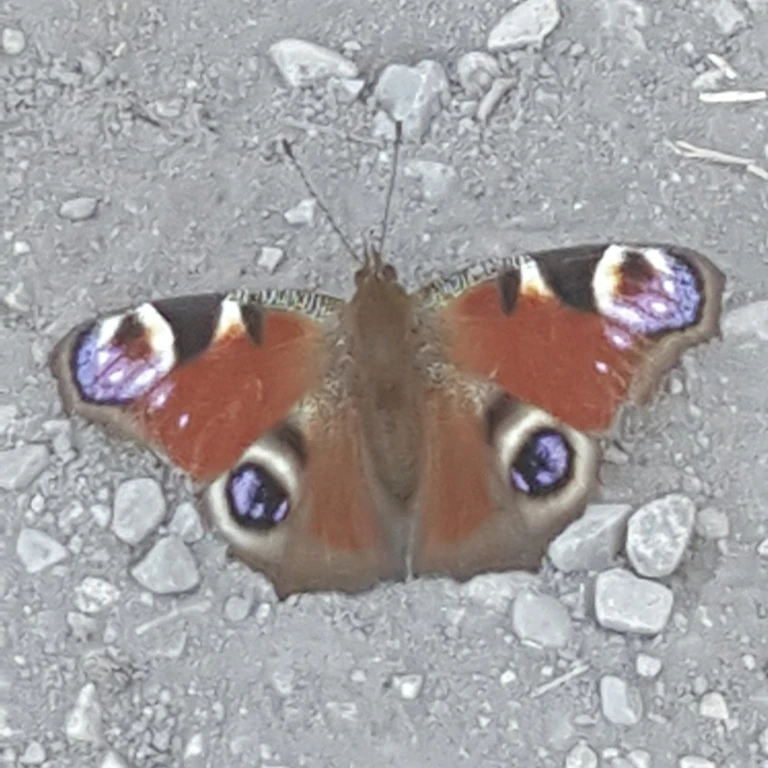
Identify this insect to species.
Aglais io
